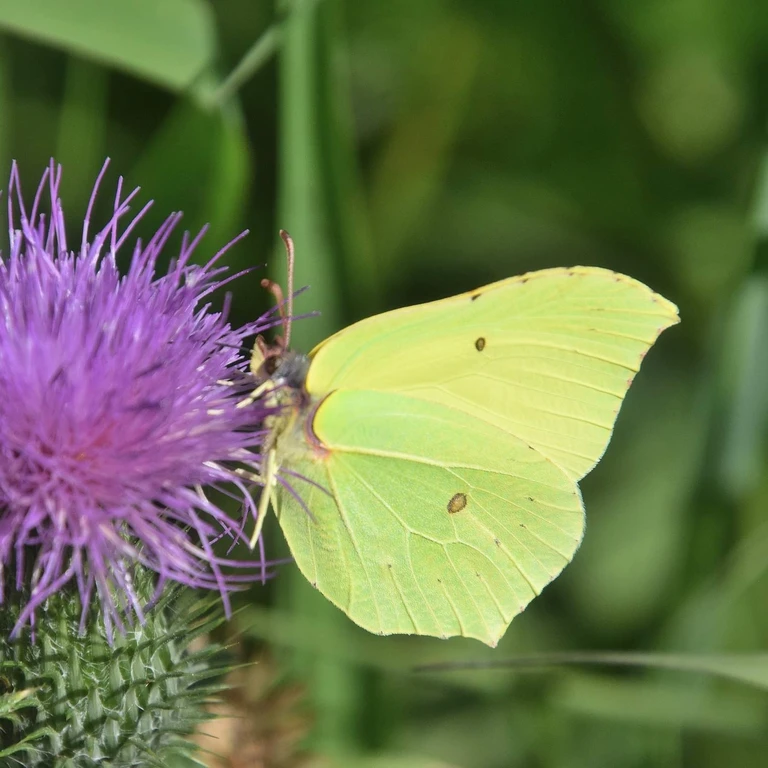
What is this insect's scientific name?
Gonepteryx rhamni
